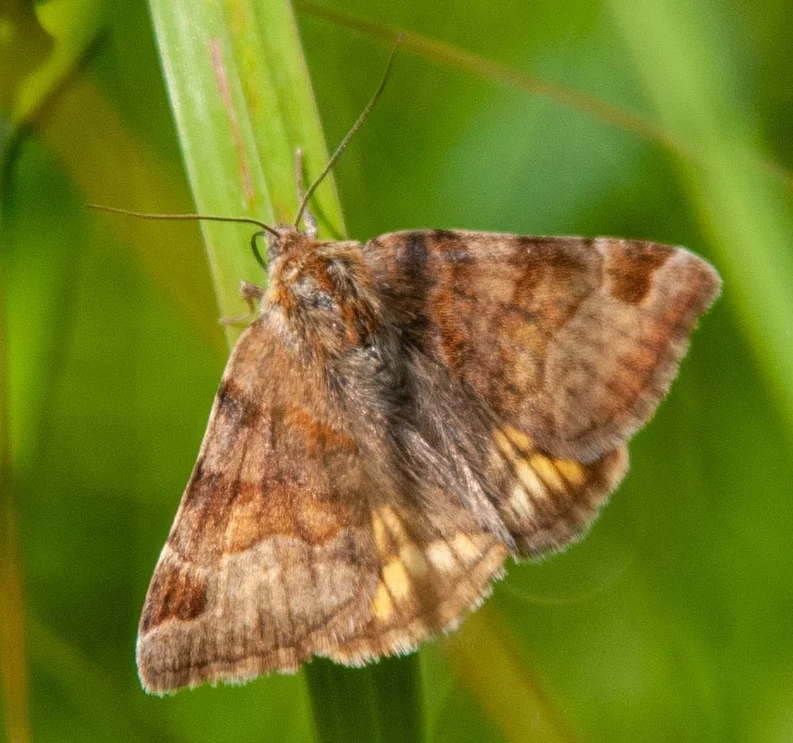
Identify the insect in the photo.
Euclidia glyphica
